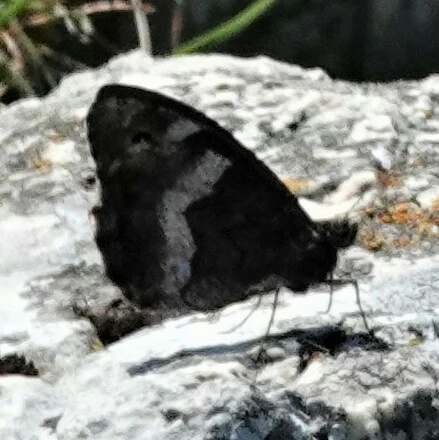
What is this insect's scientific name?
Hipparchia alcyone
